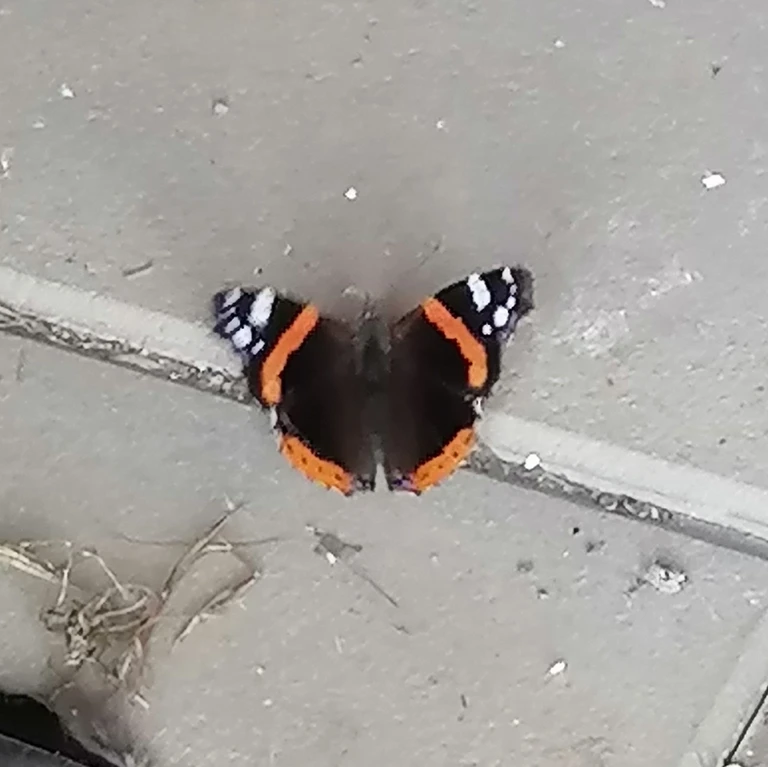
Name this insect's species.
Vanessa atalanta
